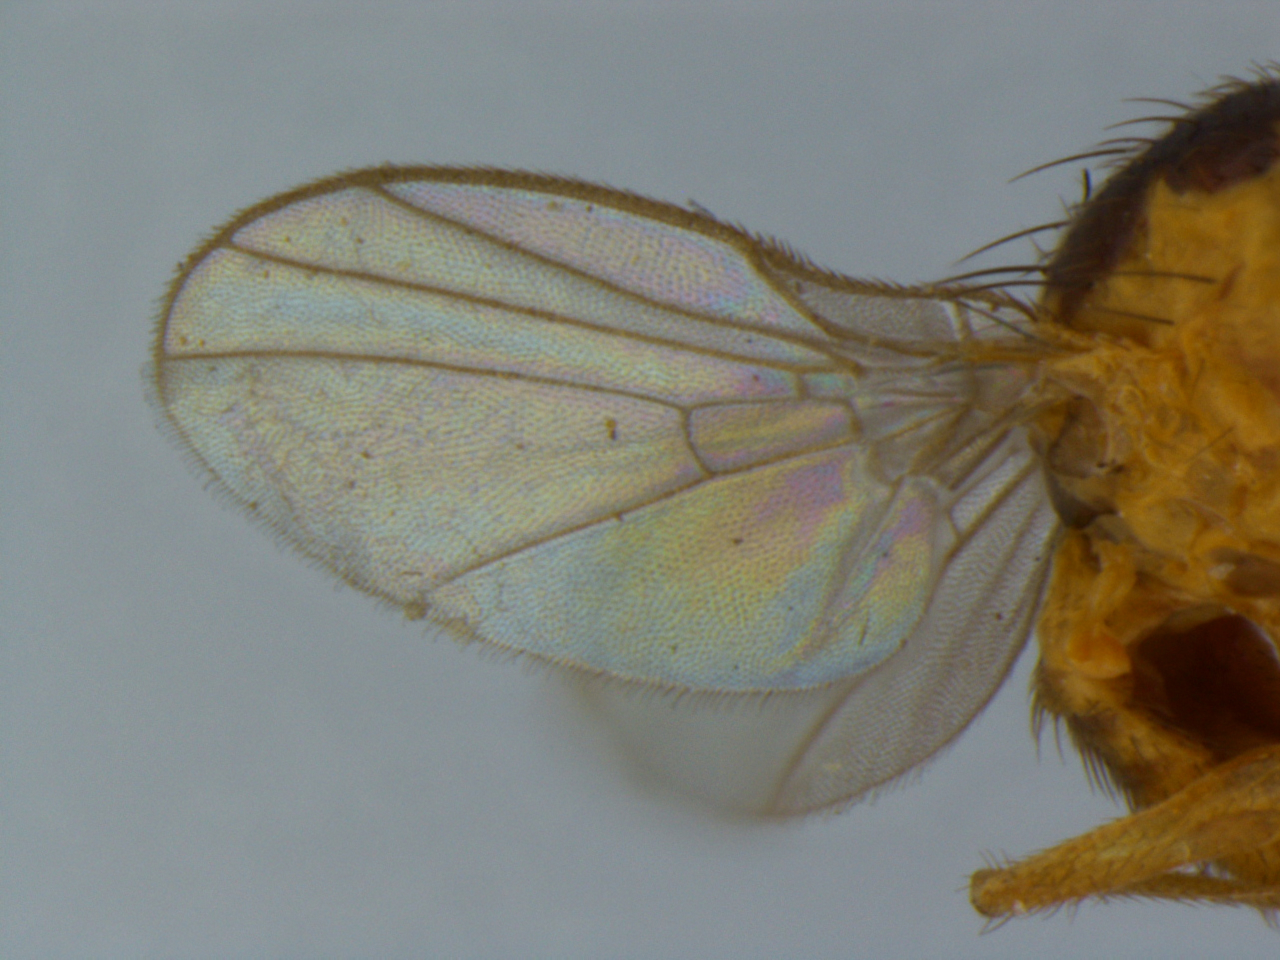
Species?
Agromyza commelinae
